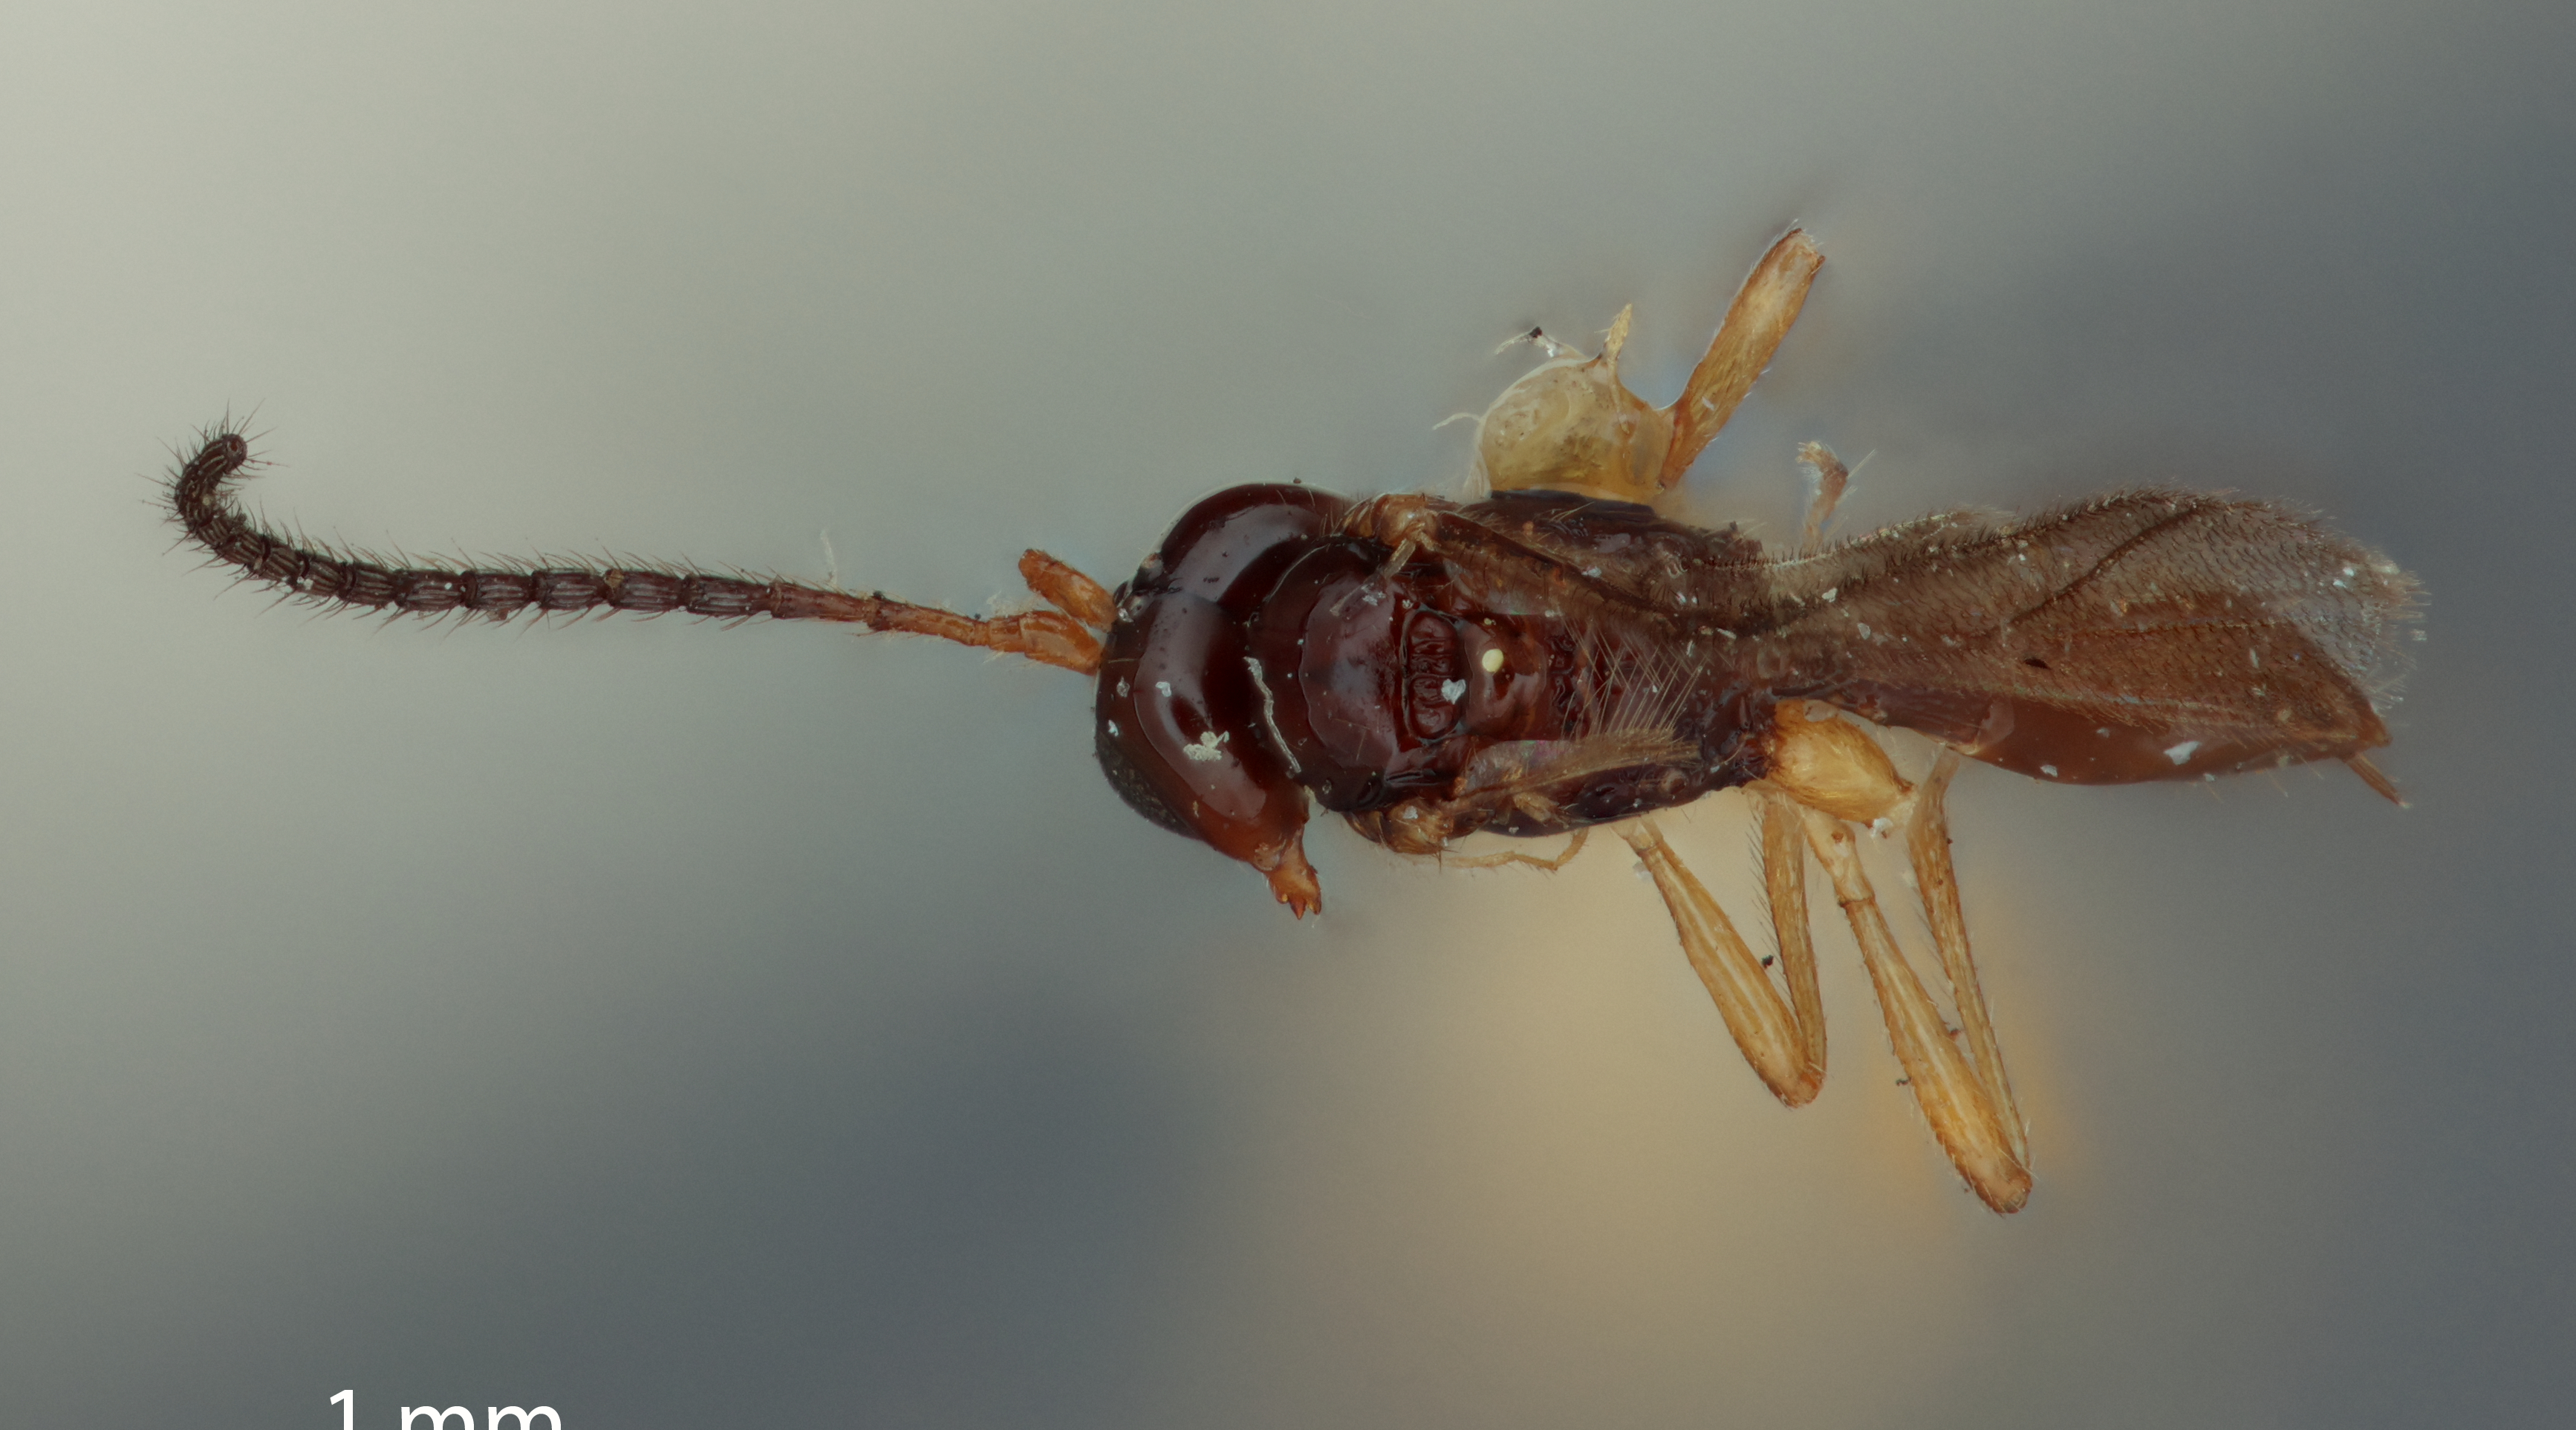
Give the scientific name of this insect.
Aspilota spiracularis
